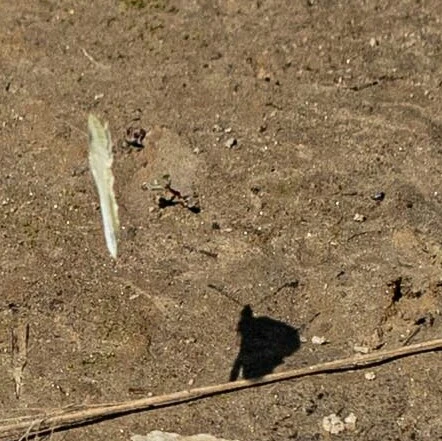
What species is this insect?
Leptidea sinapis/juvernica
